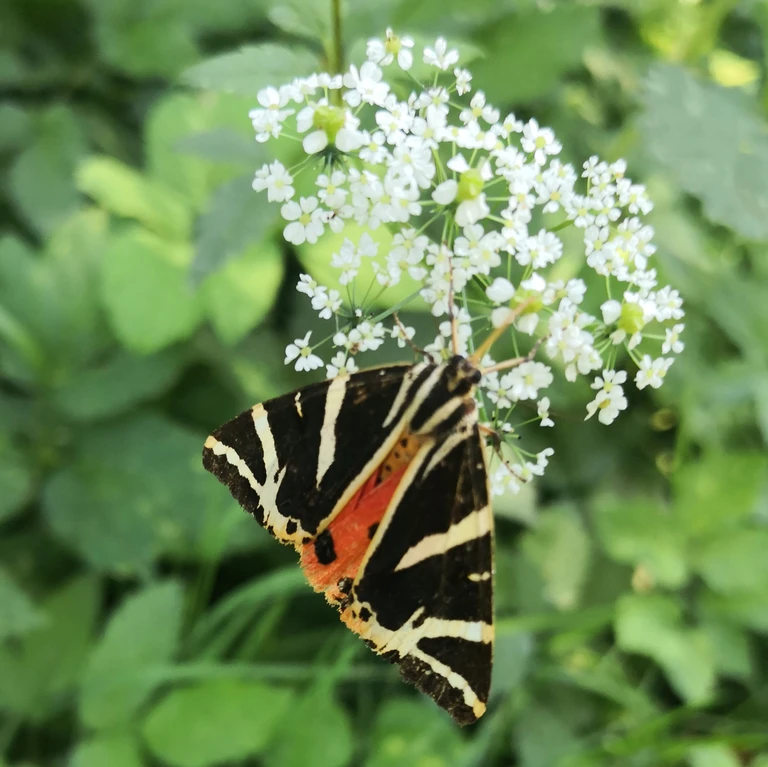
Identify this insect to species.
Euplagia quadripunctaria
